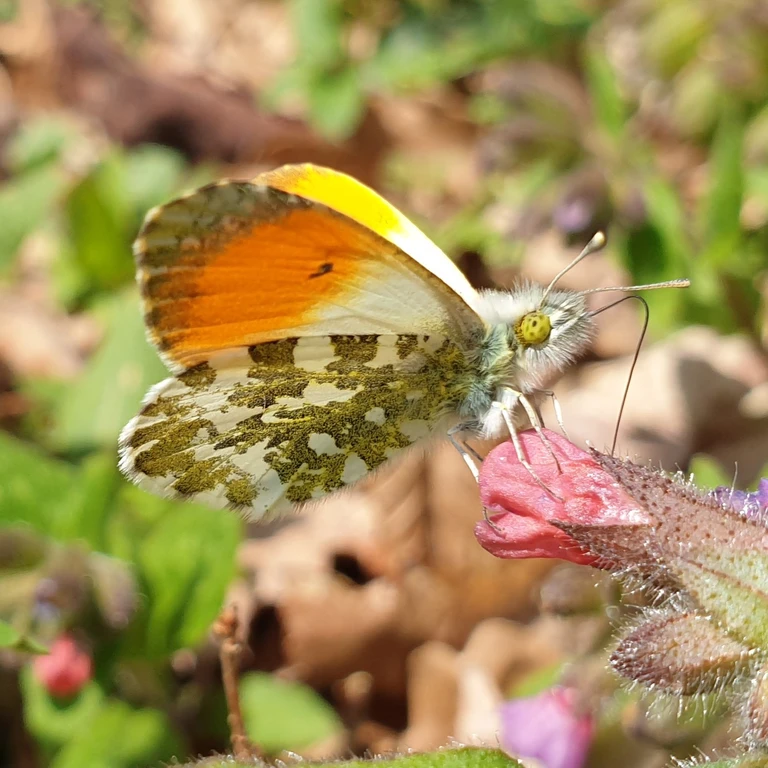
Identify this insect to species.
Anthocharis cardamines
